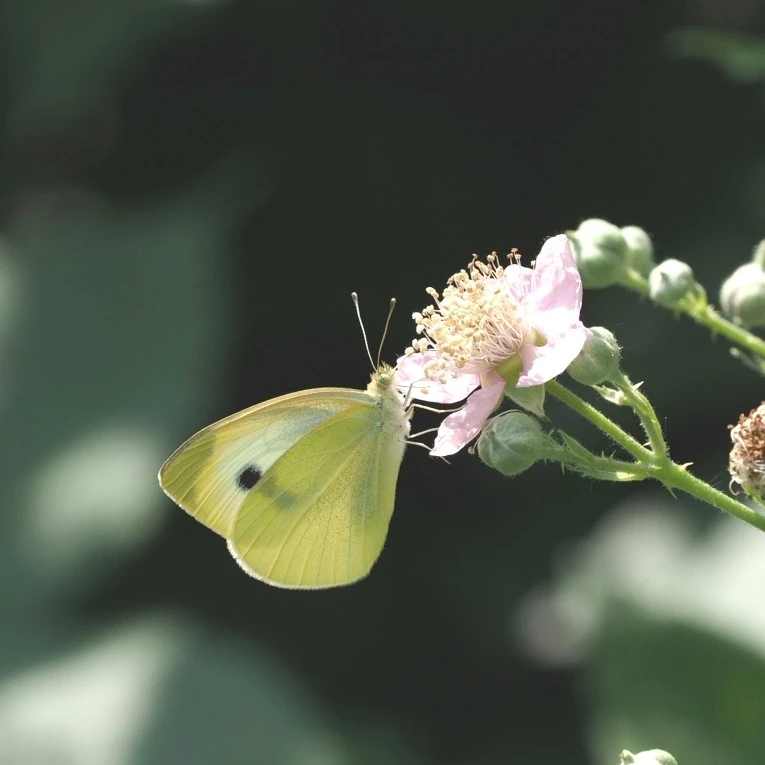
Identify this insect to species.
Pieris rapae
